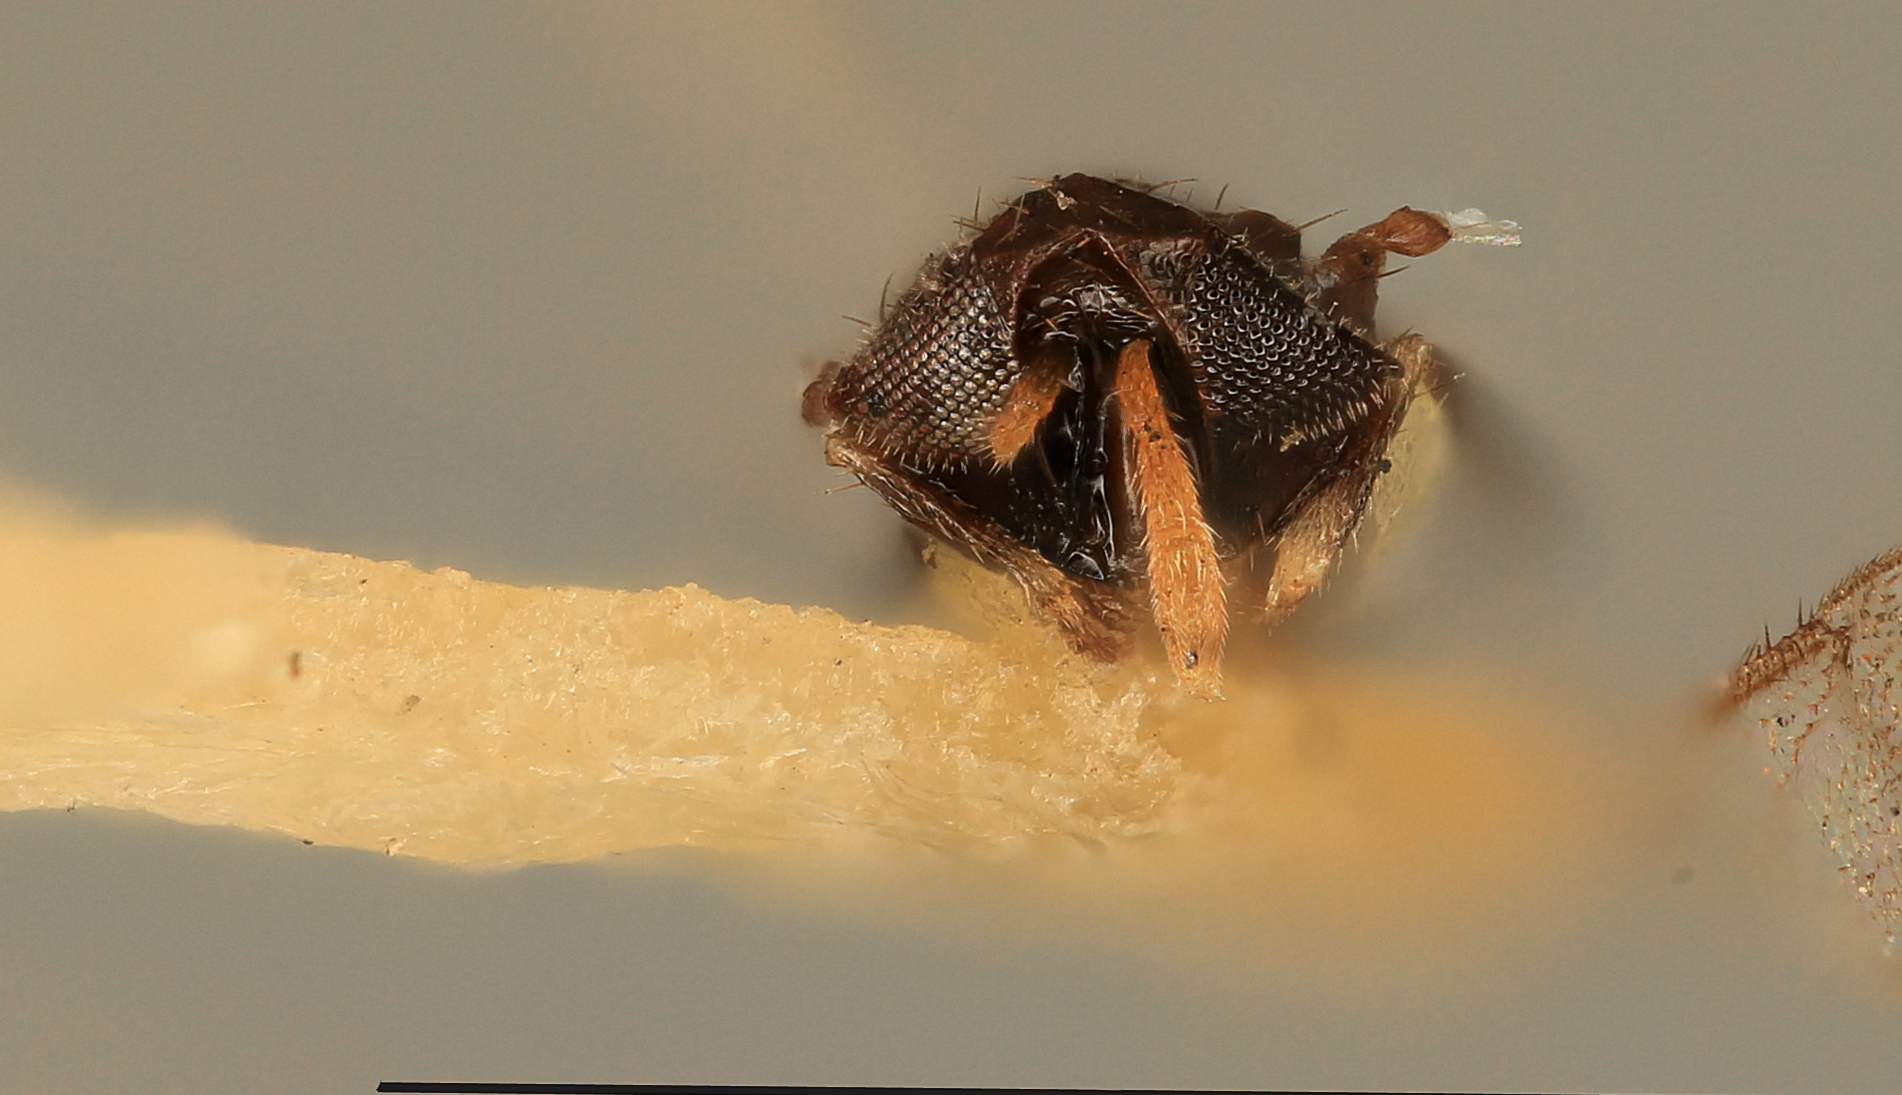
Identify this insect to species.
Aphelinus sanborniae
